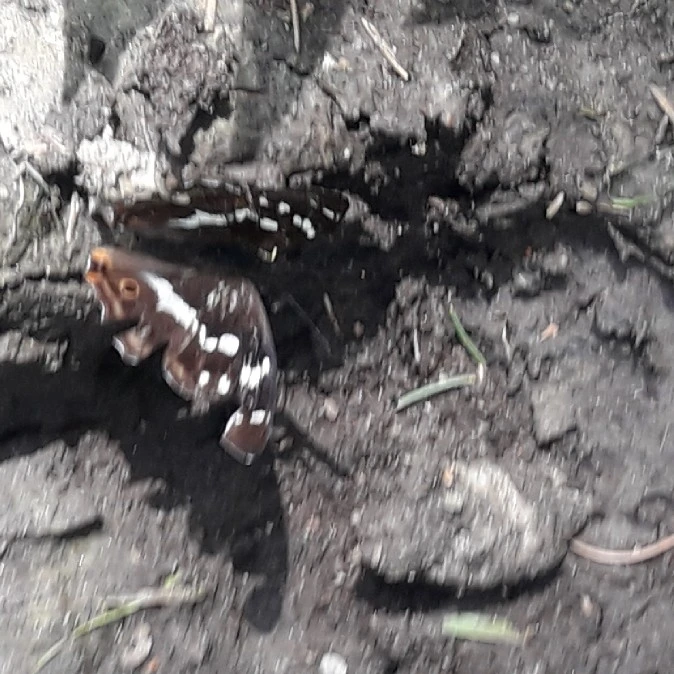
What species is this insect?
Apatura iris
